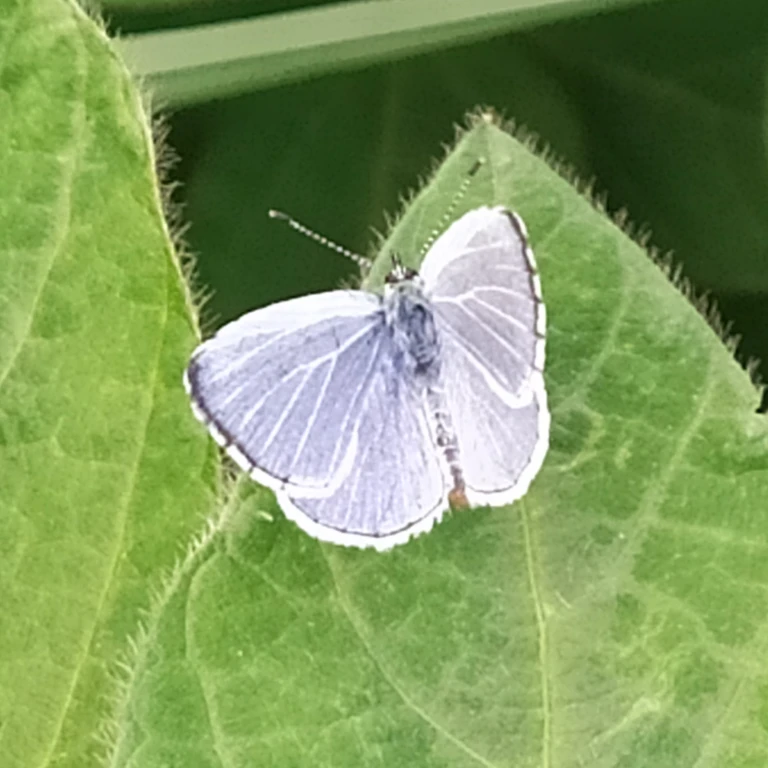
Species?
Celastrina argiolus
